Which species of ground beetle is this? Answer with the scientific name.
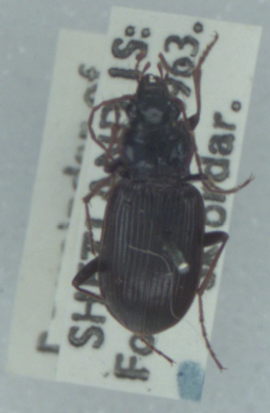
Nebria salina
